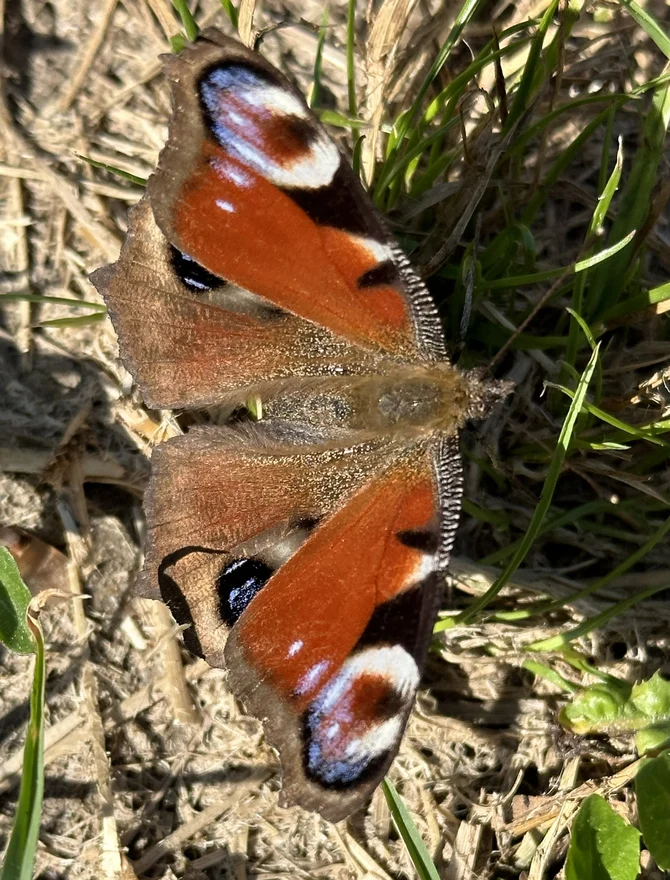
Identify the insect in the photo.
Aglais io
